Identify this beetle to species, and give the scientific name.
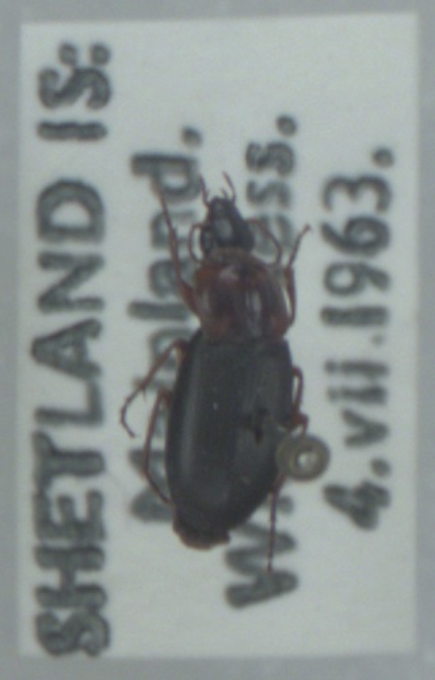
Calathus melanocephalus
